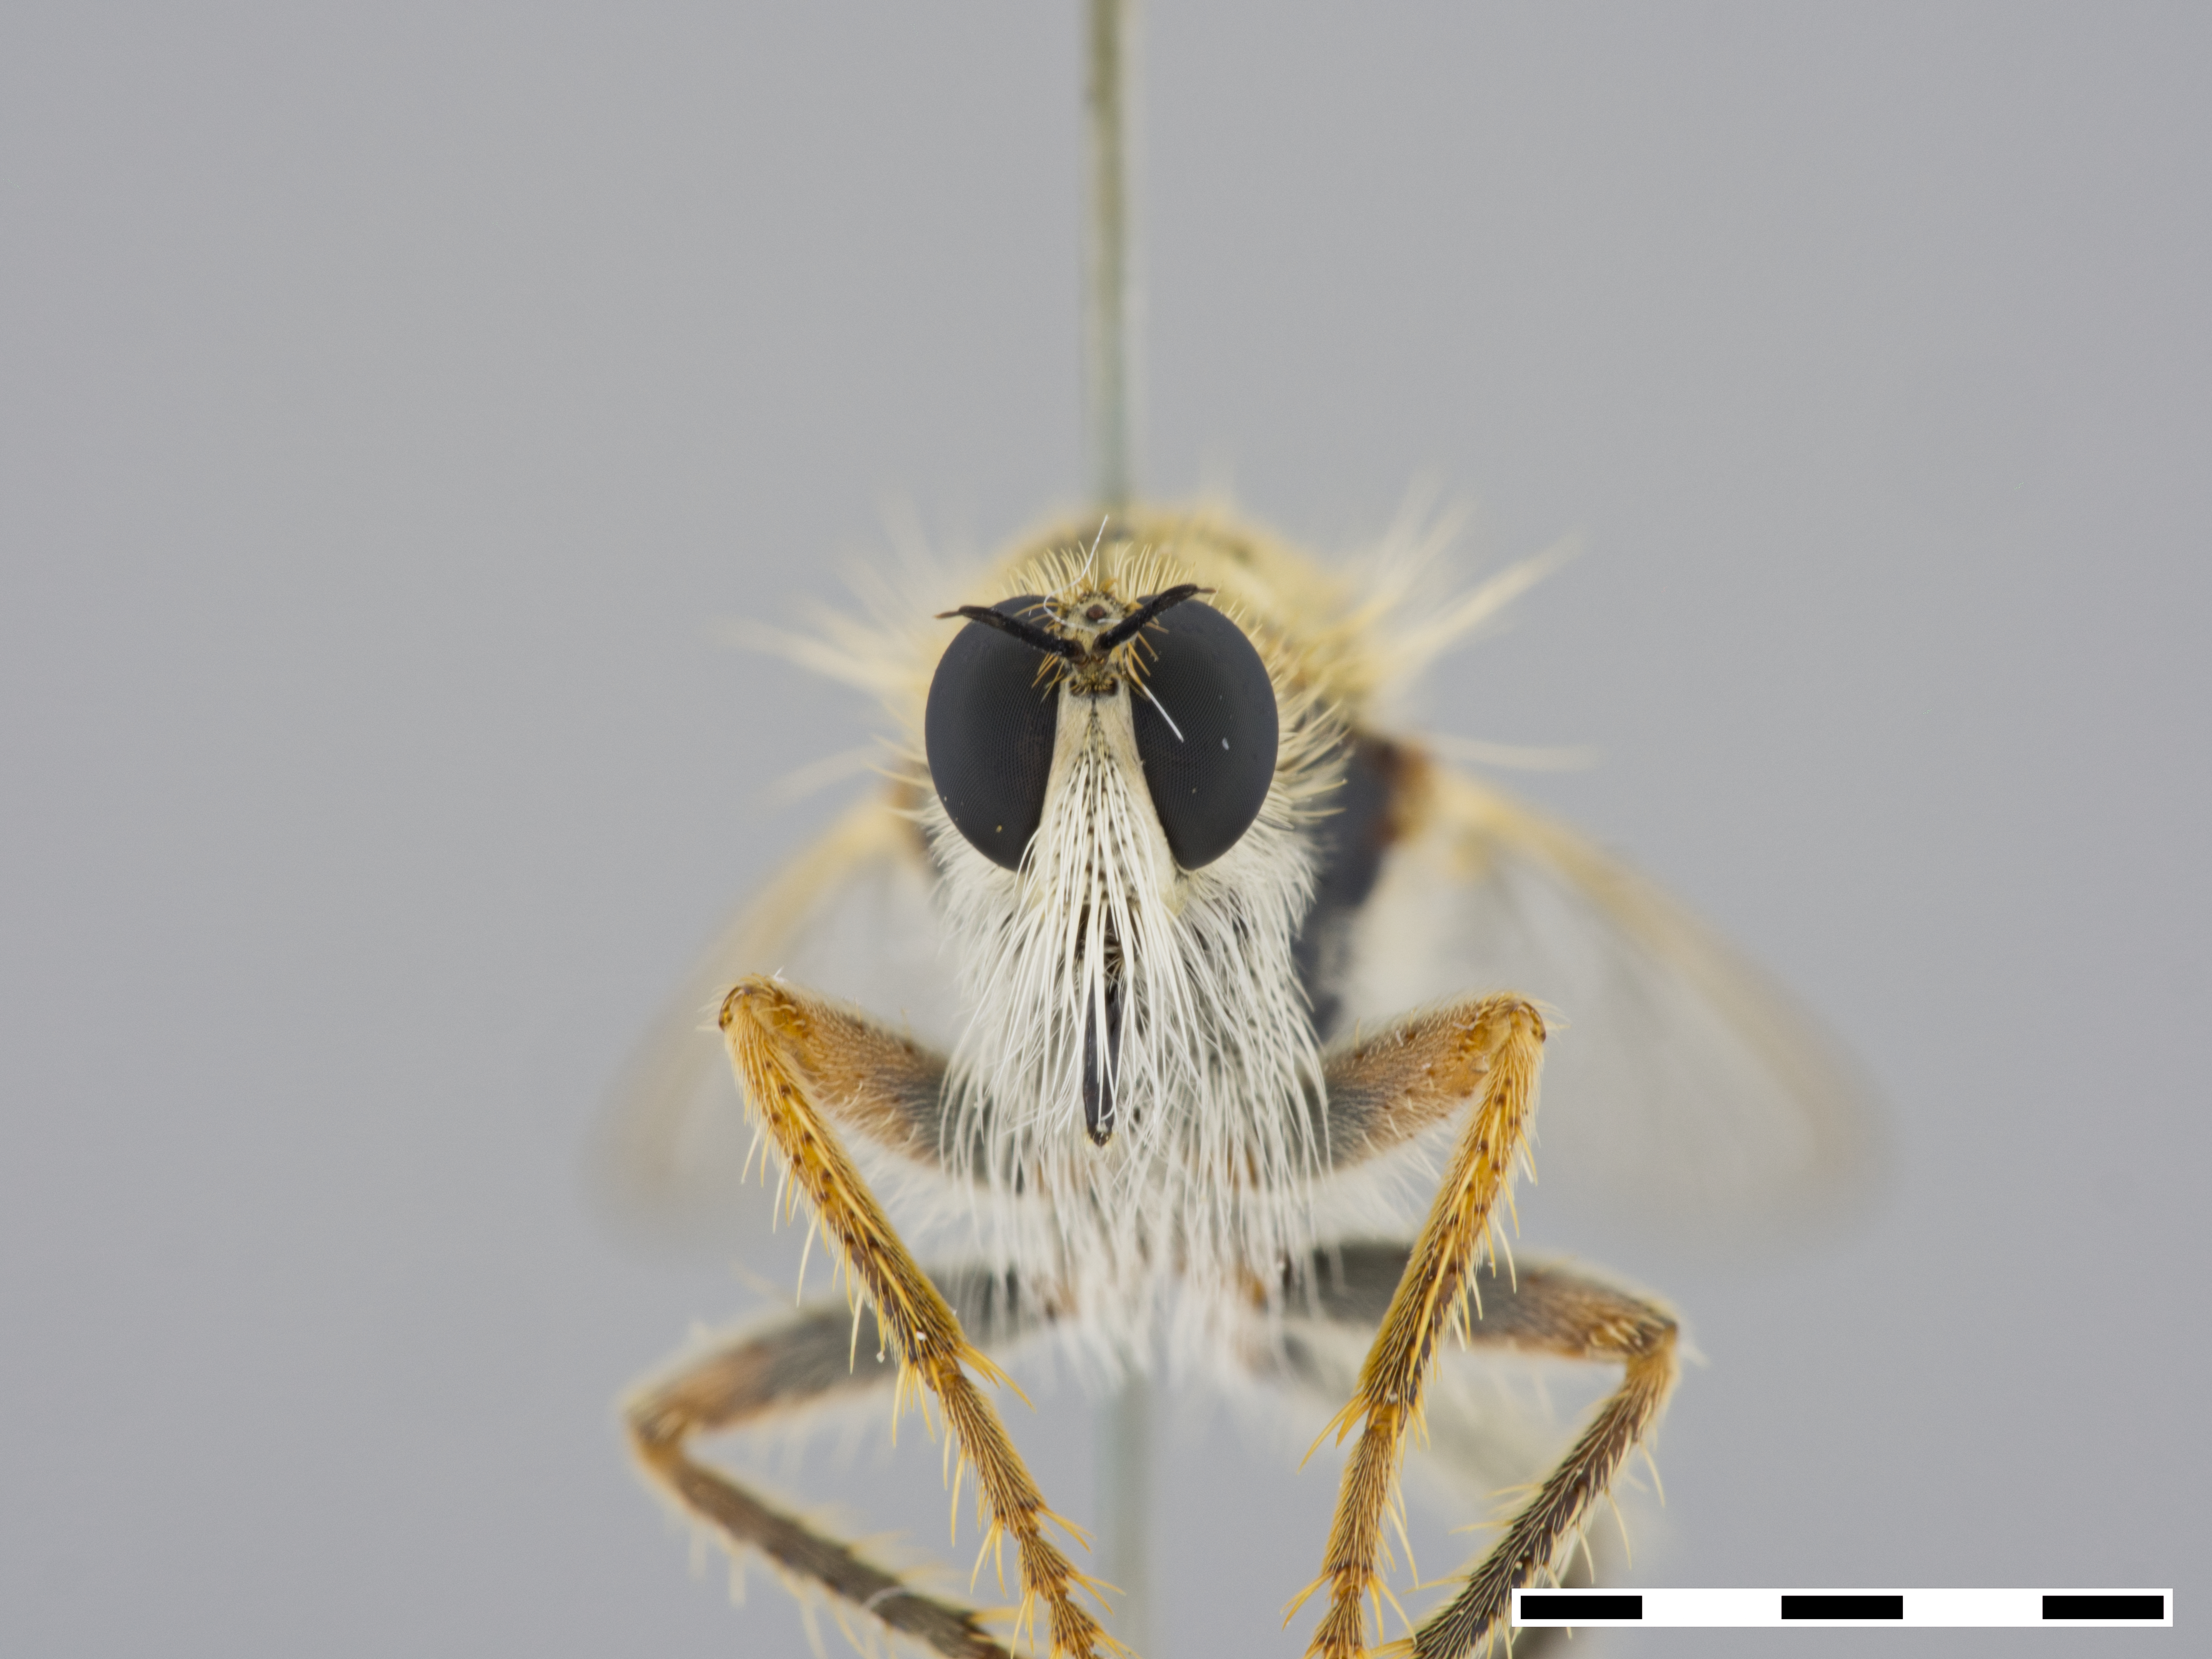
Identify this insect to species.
Scleropogon duncani
